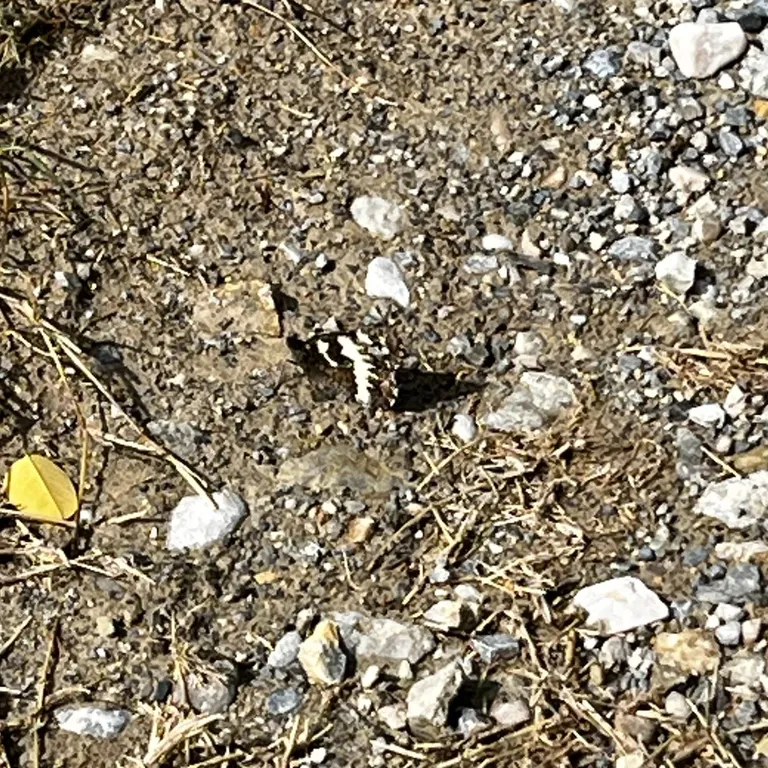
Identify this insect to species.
Brintesia circe
